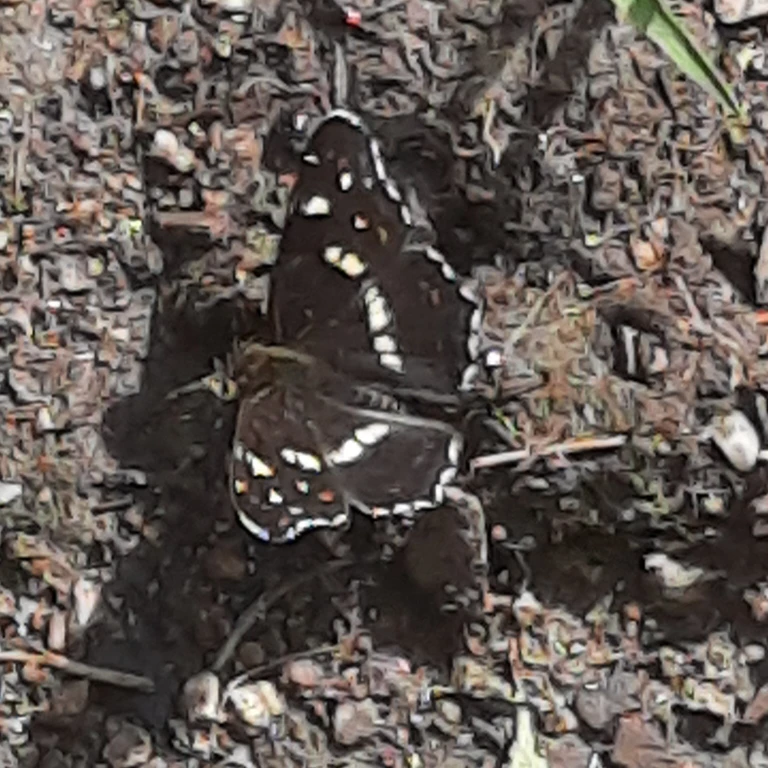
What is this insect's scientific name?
Araschnia levana
